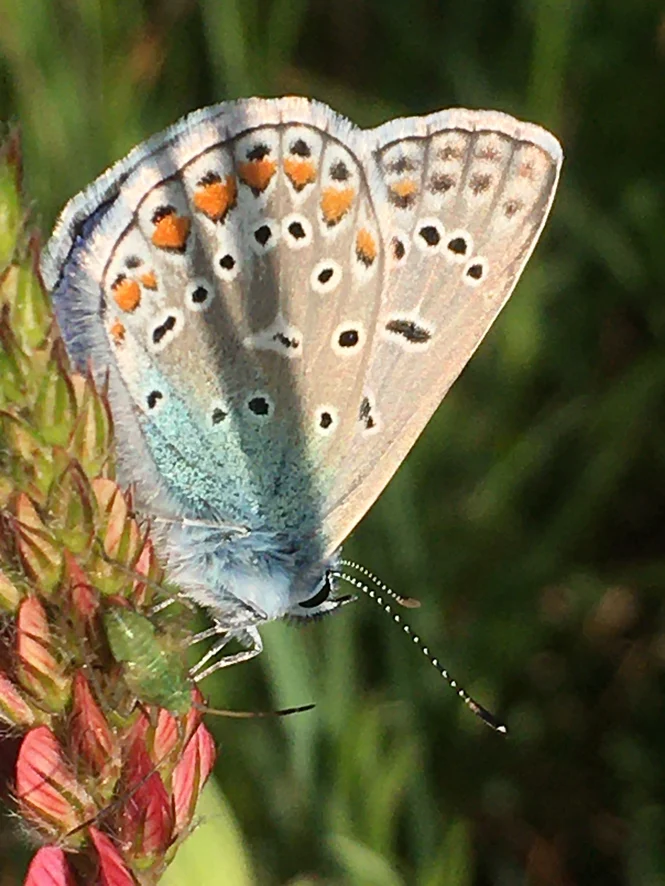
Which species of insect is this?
Polyommatus icarus
